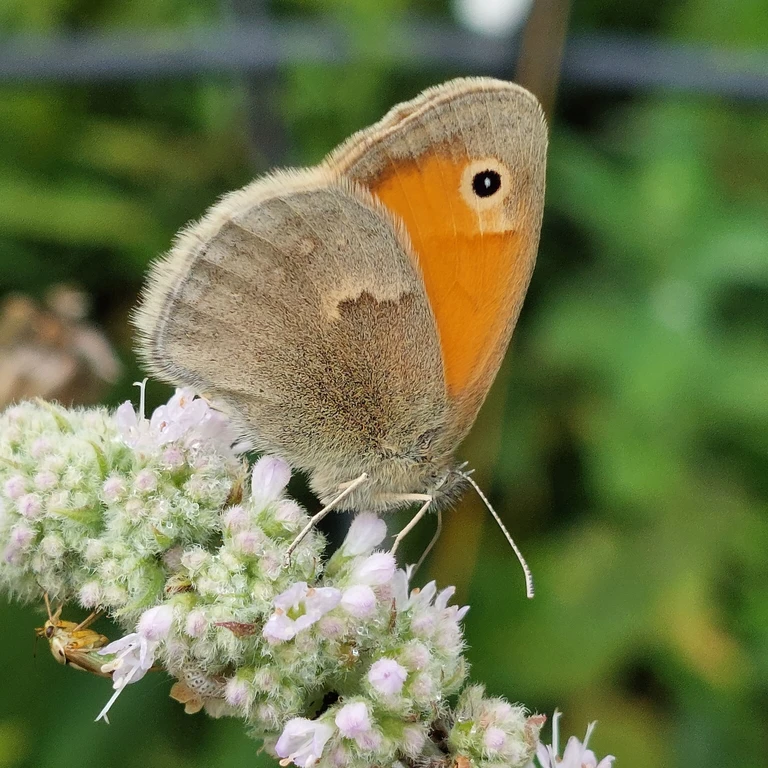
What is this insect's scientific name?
Coenonympha pamphilus
